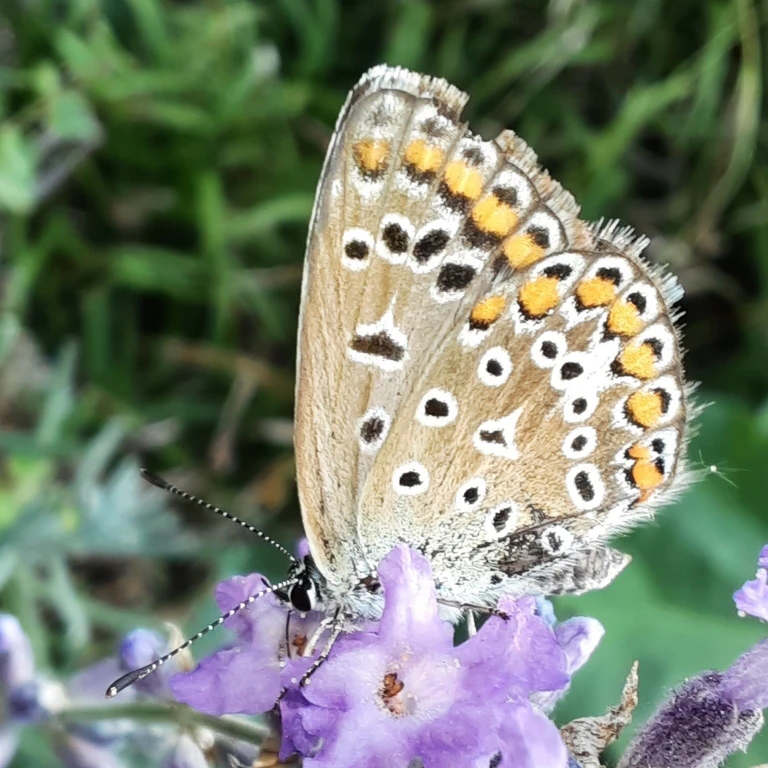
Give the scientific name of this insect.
Polyommatus icarus
